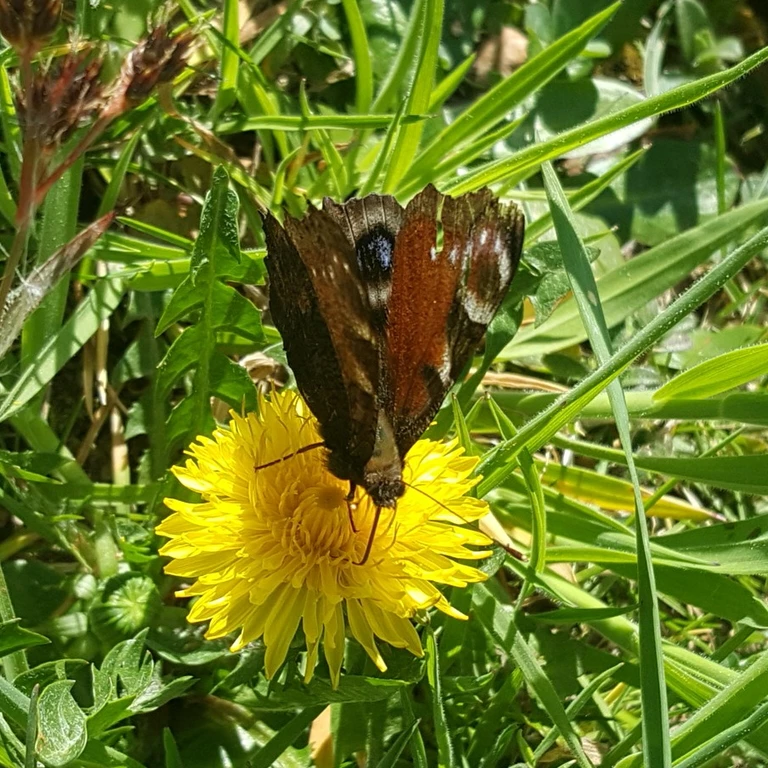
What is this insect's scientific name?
Aglais io
